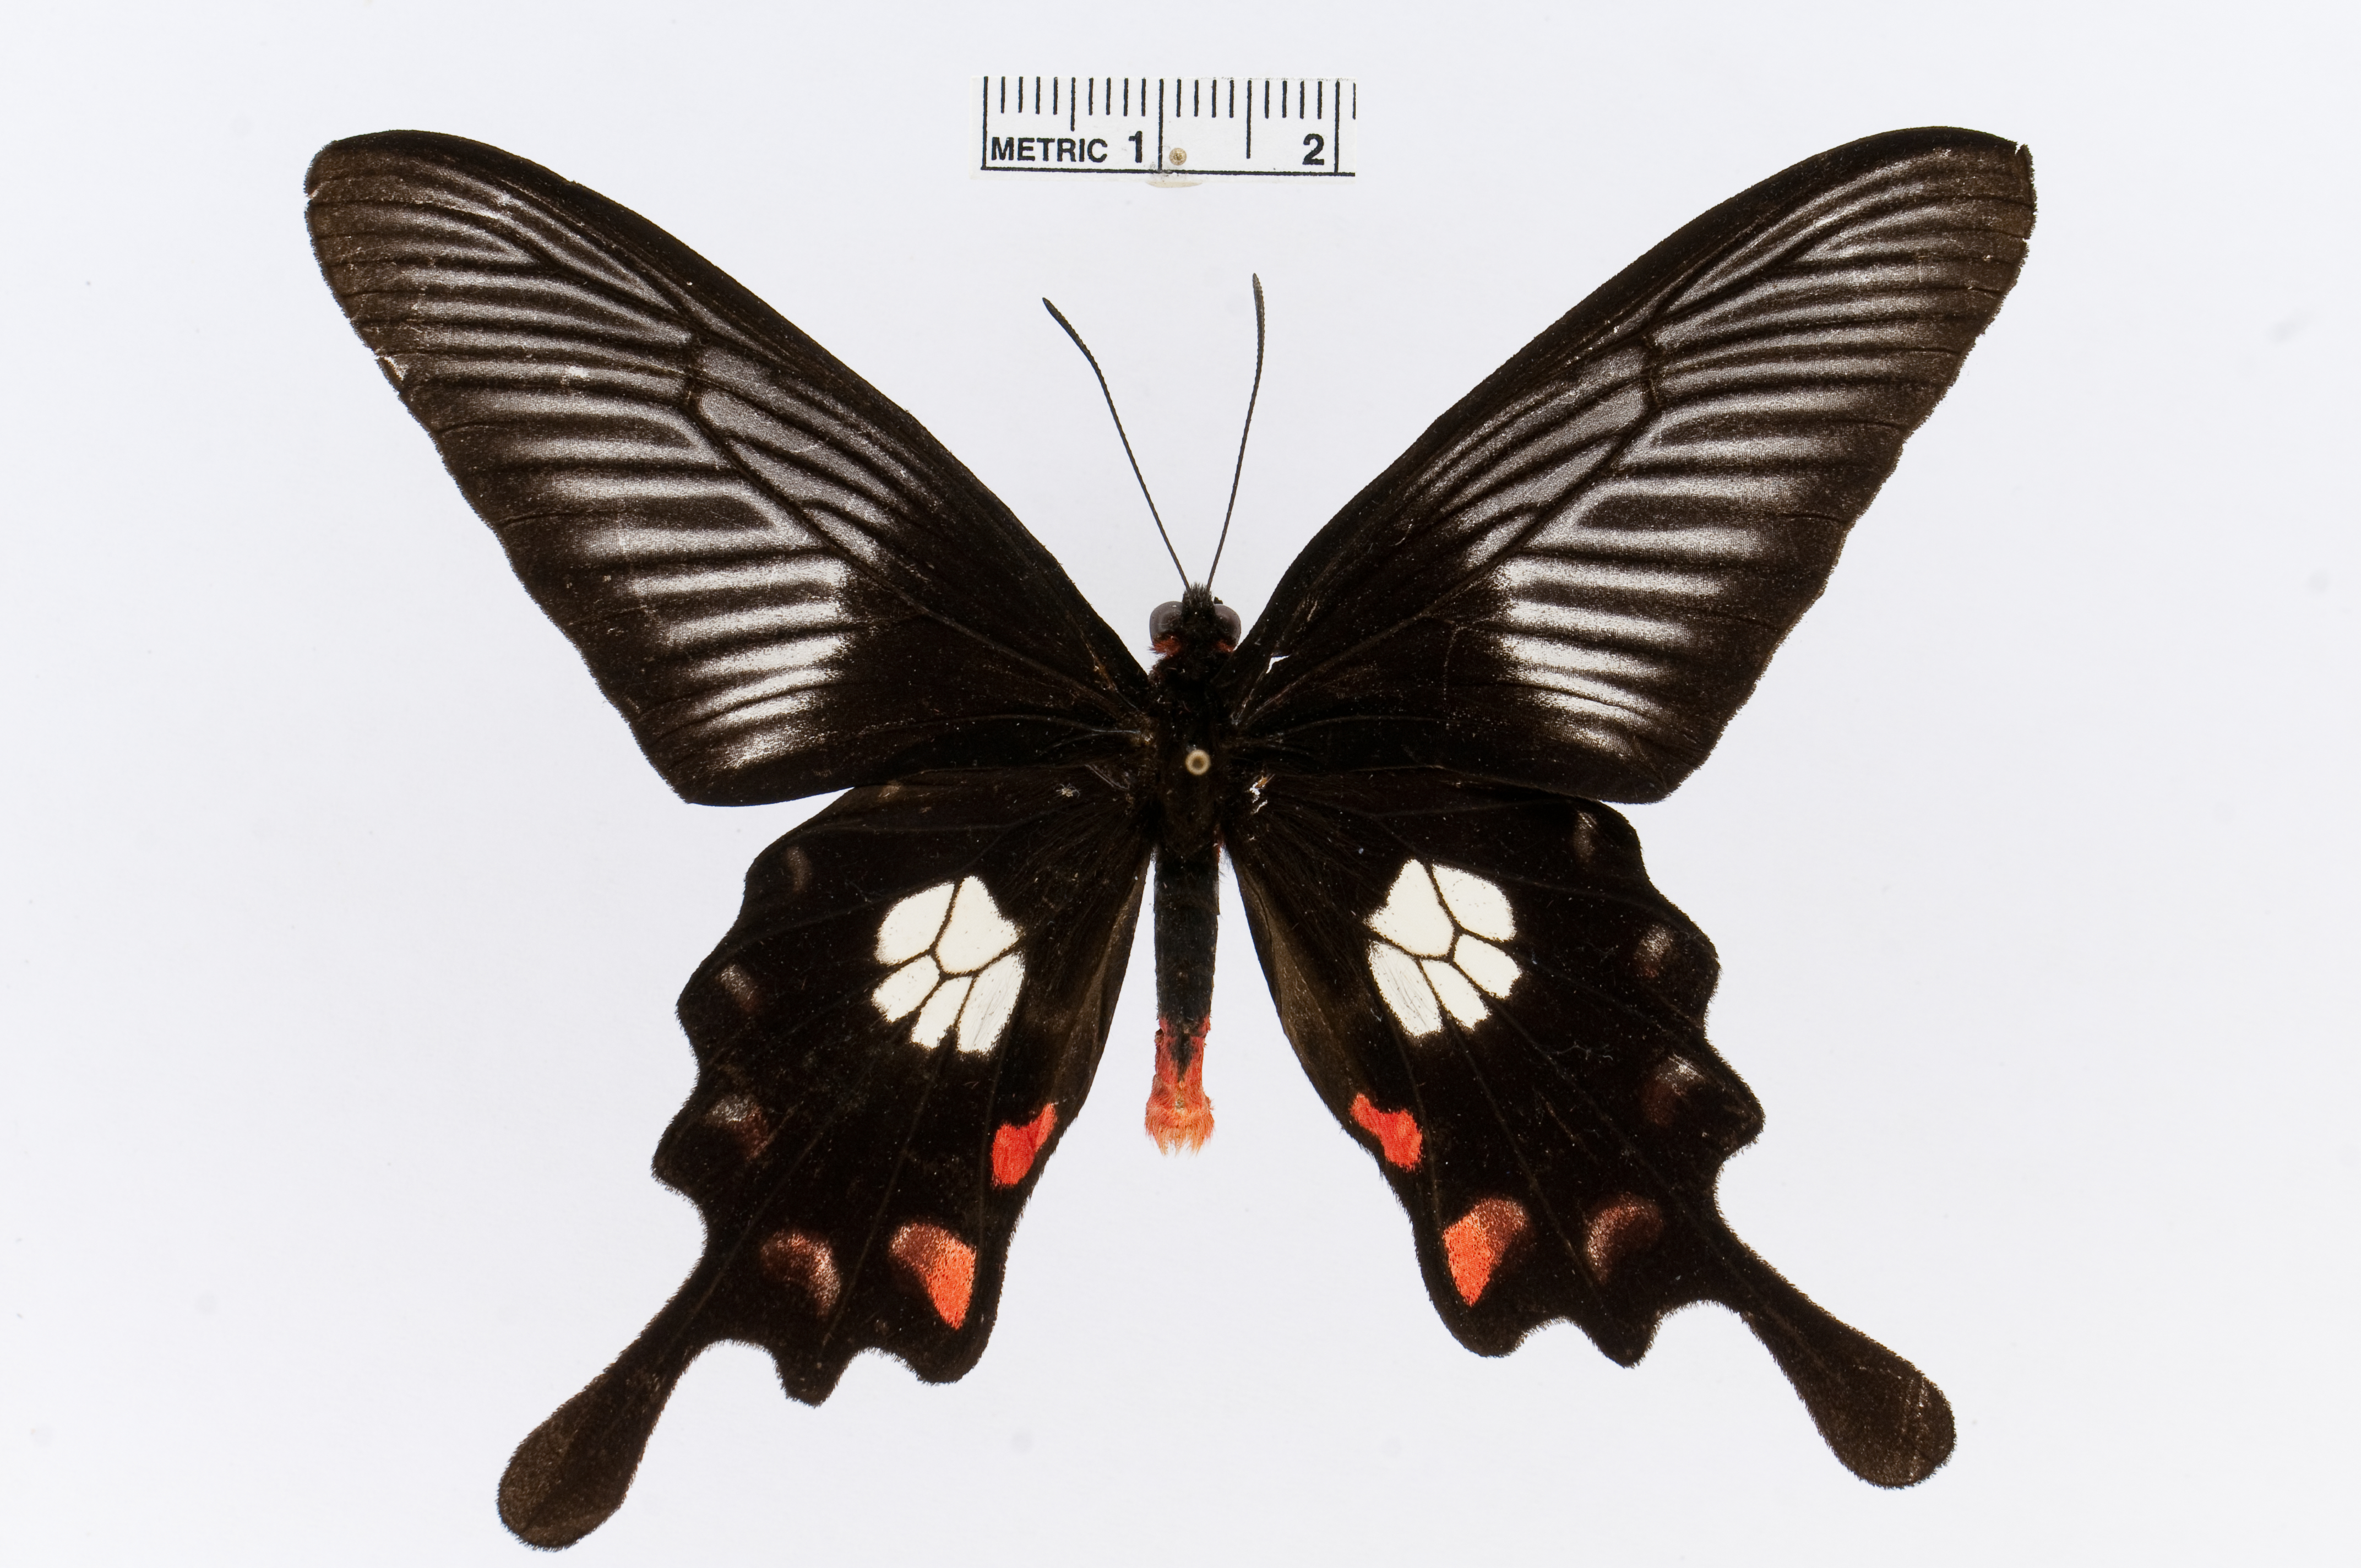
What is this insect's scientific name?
Pachliopta mariae
